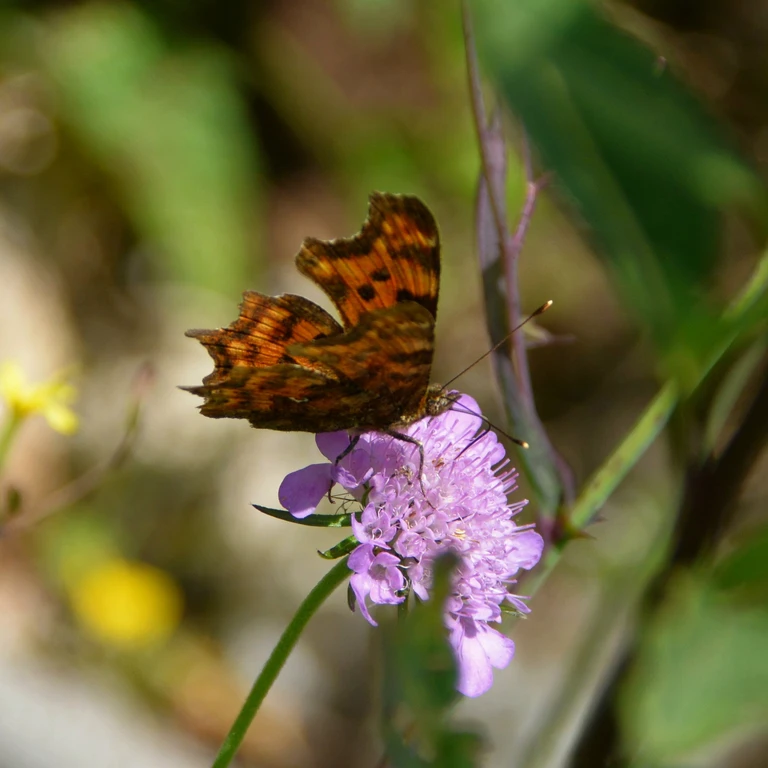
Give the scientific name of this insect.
Polygonia c-album
